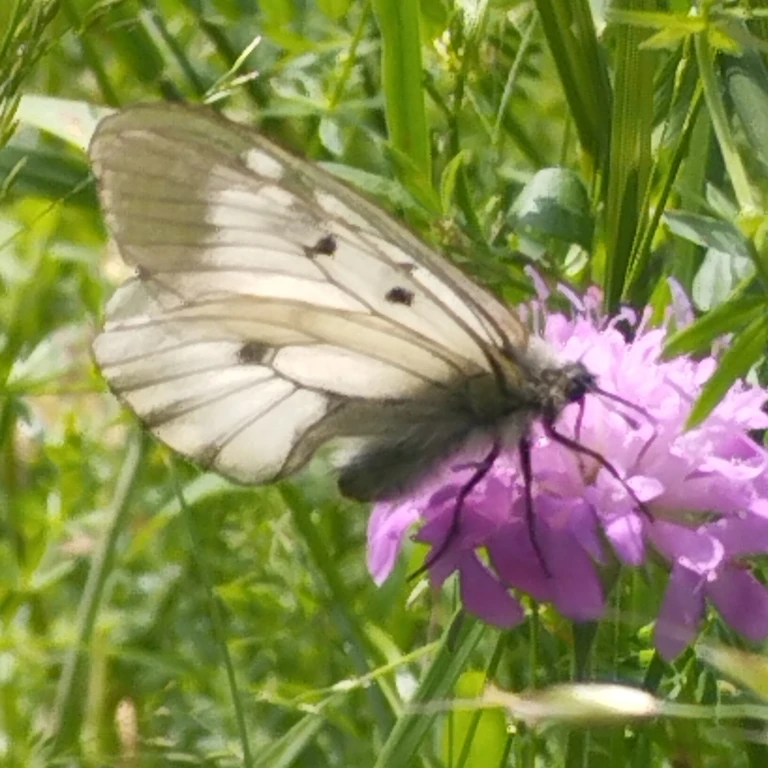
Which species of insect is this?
Parnassius mnemosyne
